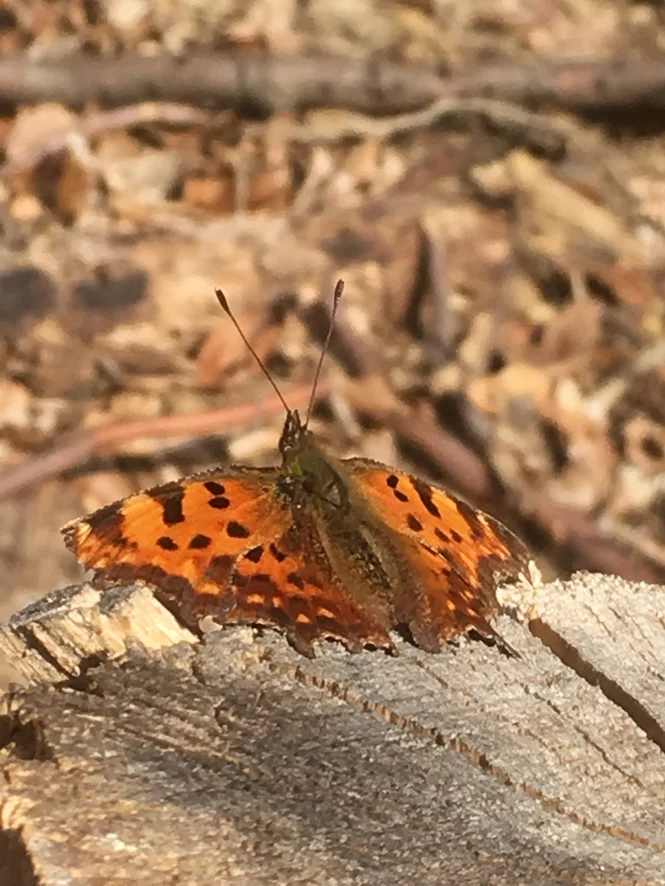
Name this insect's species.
Polygonia c-album
